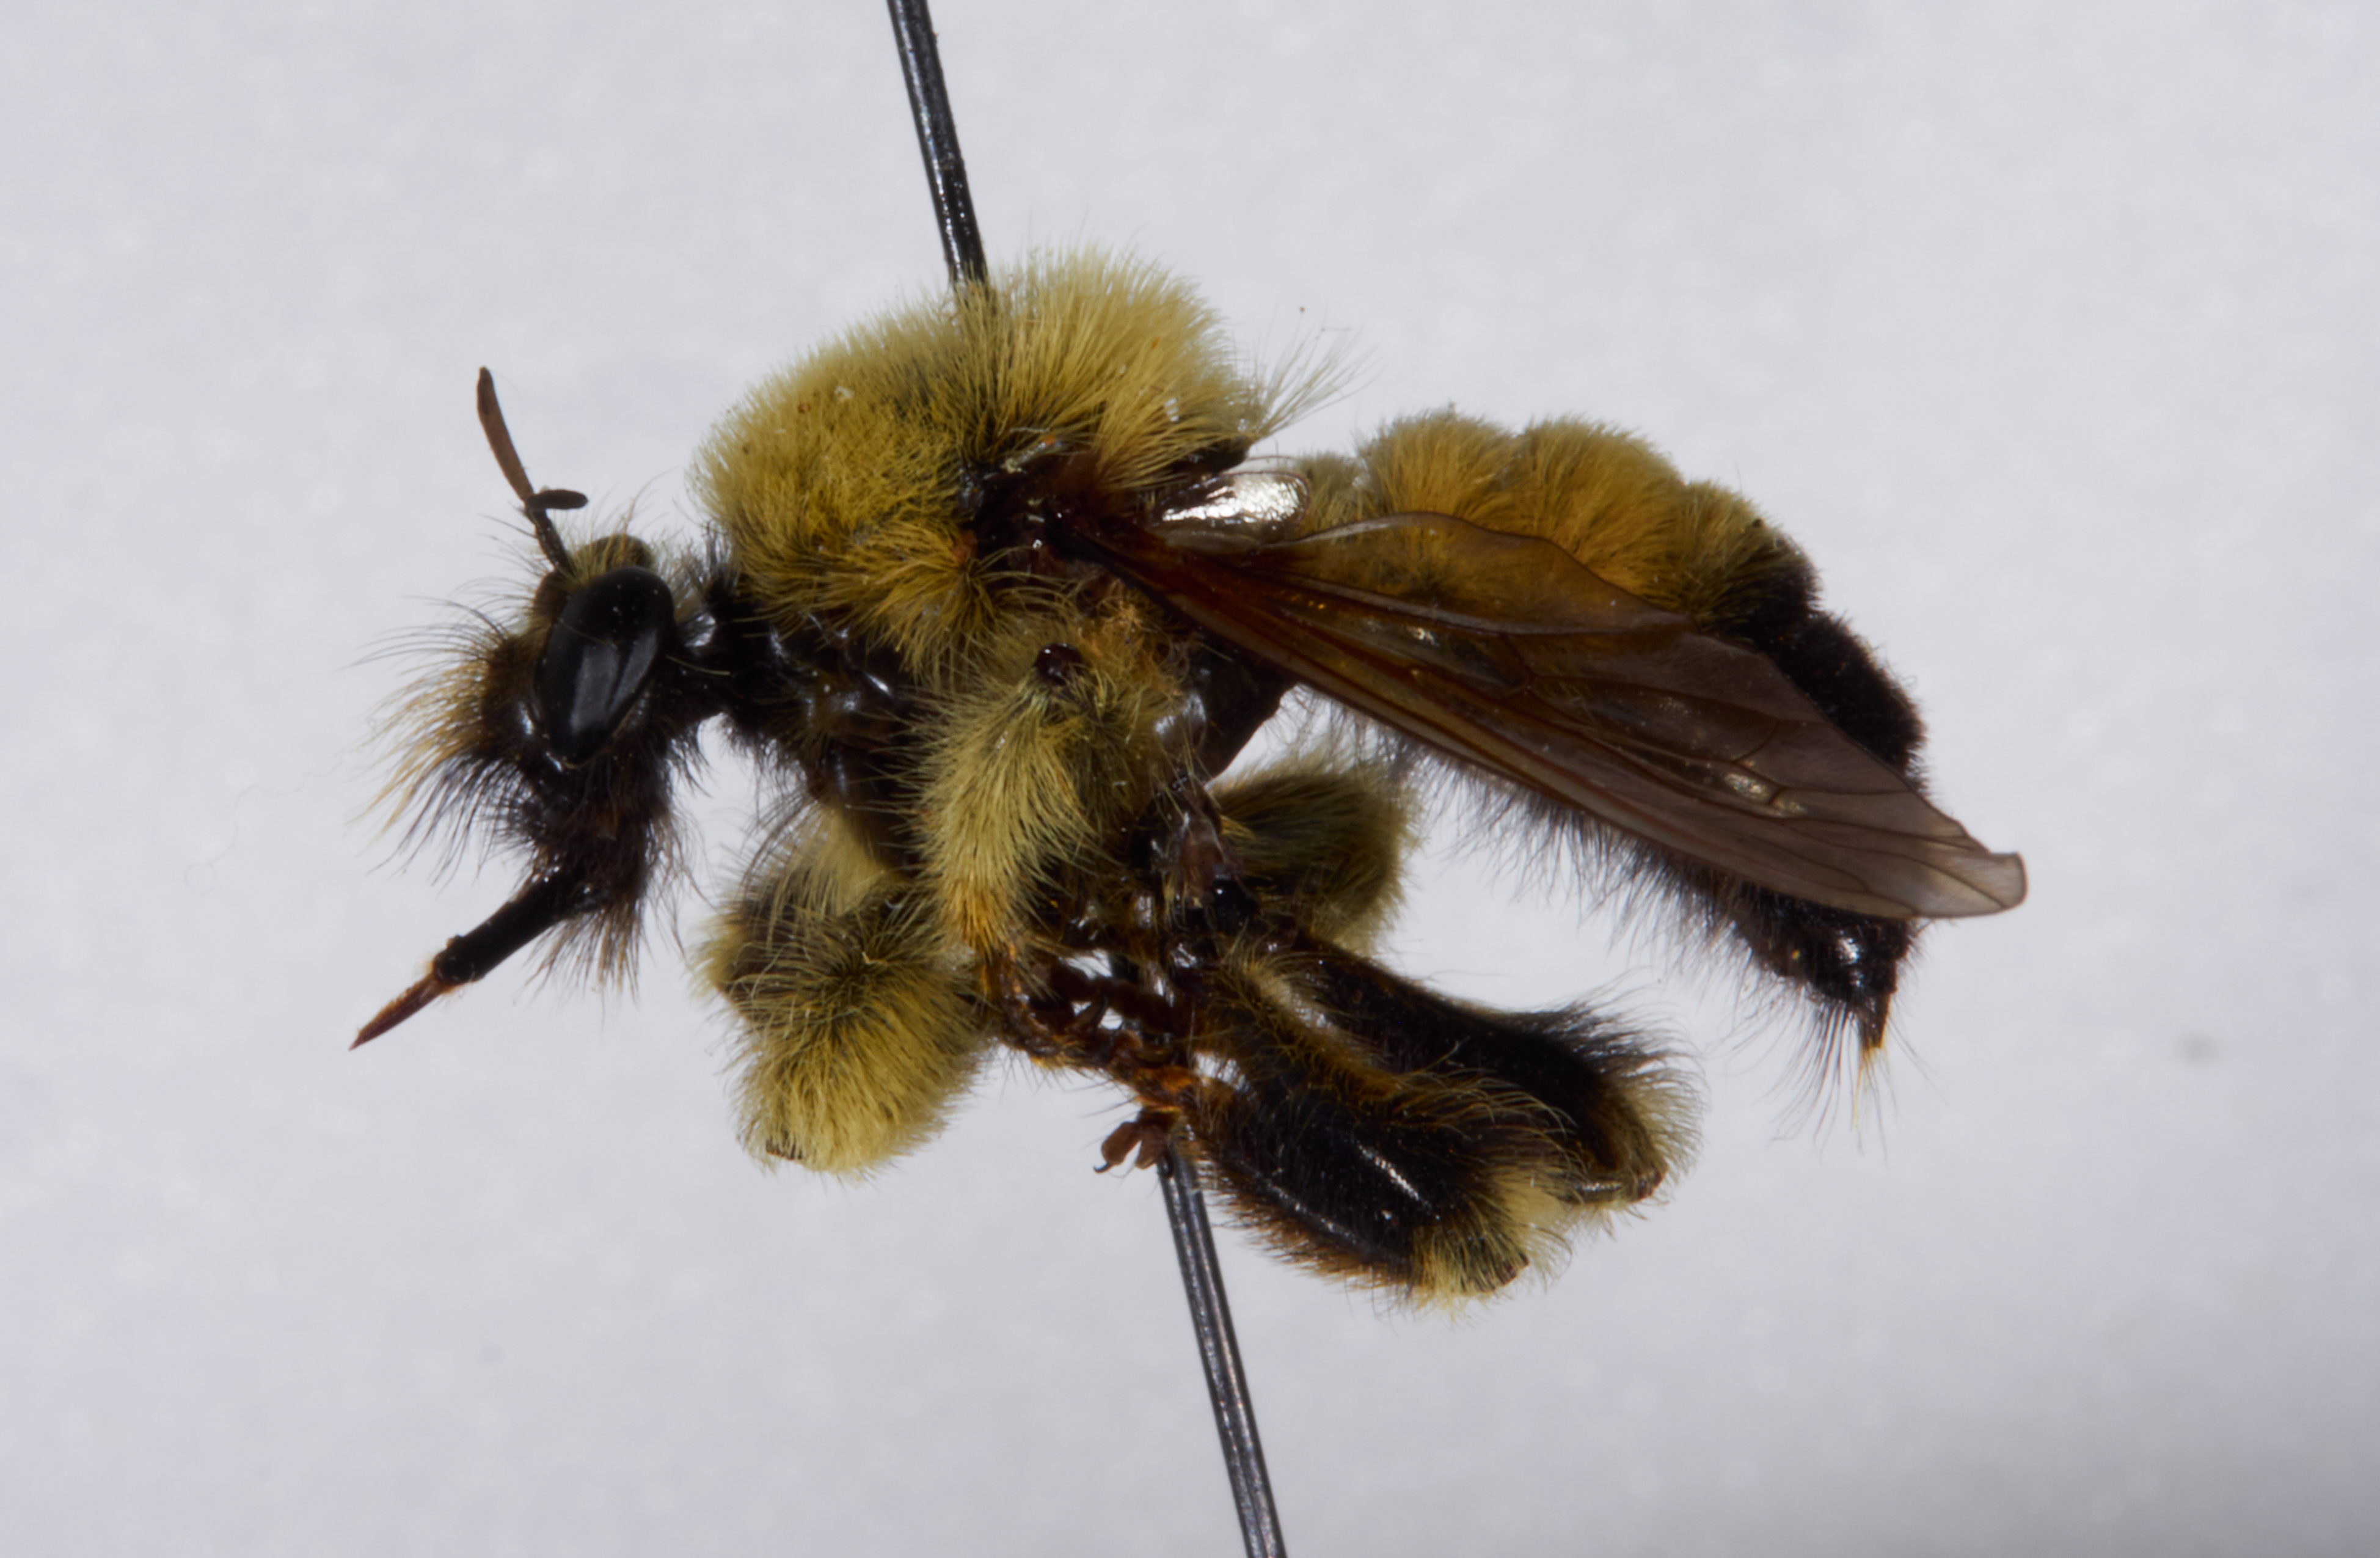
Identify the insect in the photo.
Laphria sacrator
